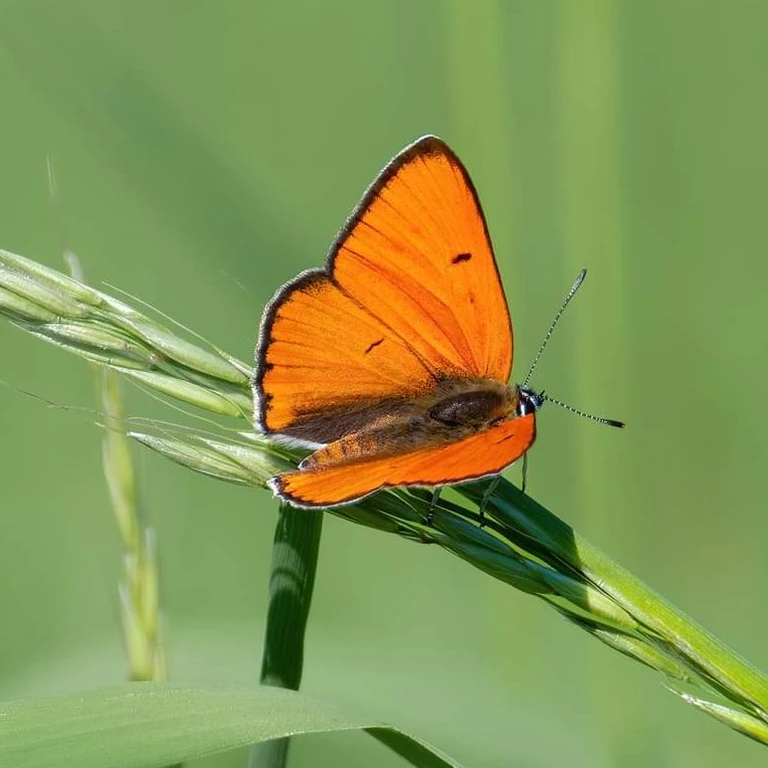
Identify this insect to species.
Lycaena dispar
